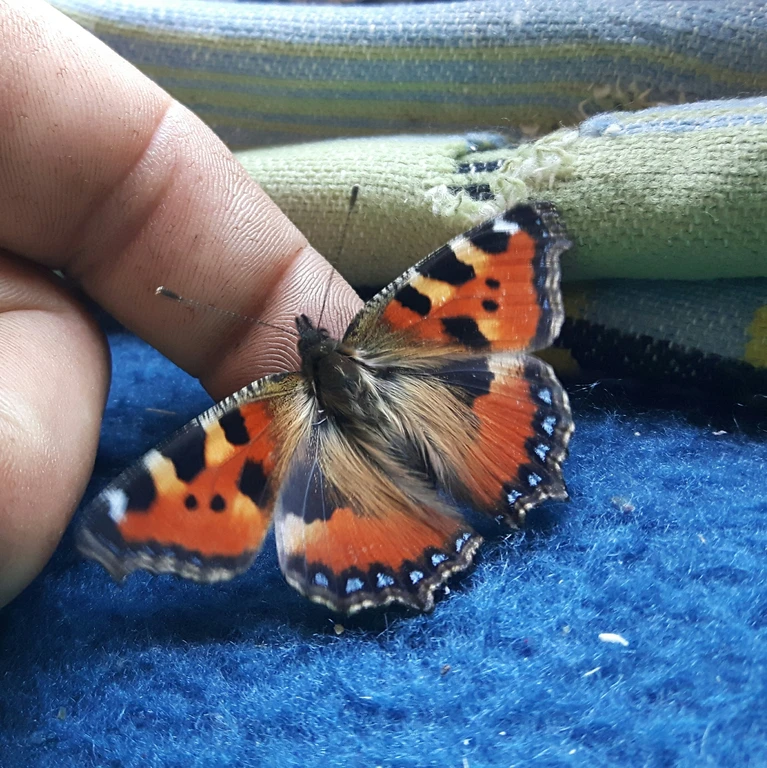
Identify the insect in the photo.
Aglais urticae
